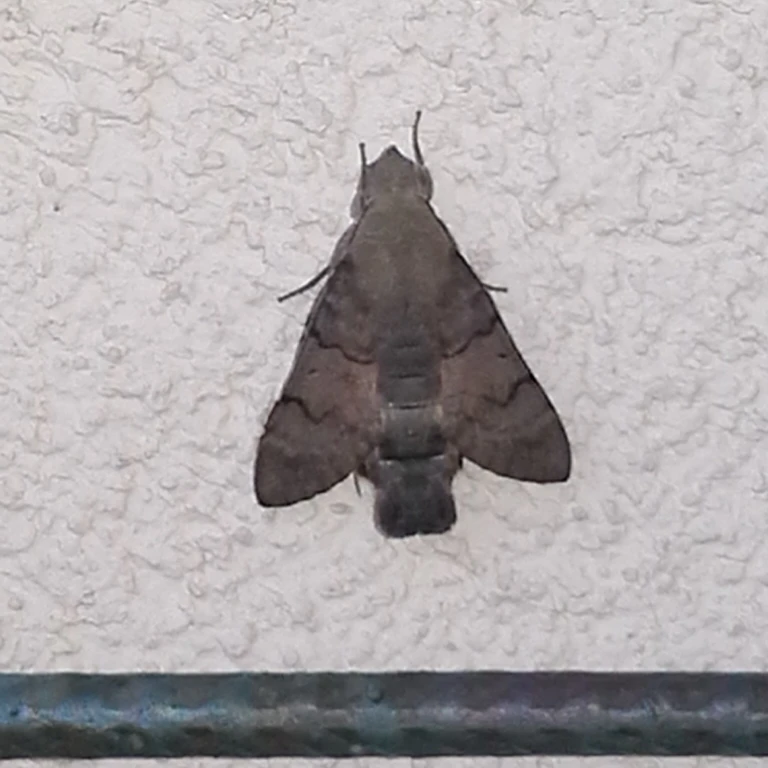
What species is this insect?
Macroglossum stellatarum
